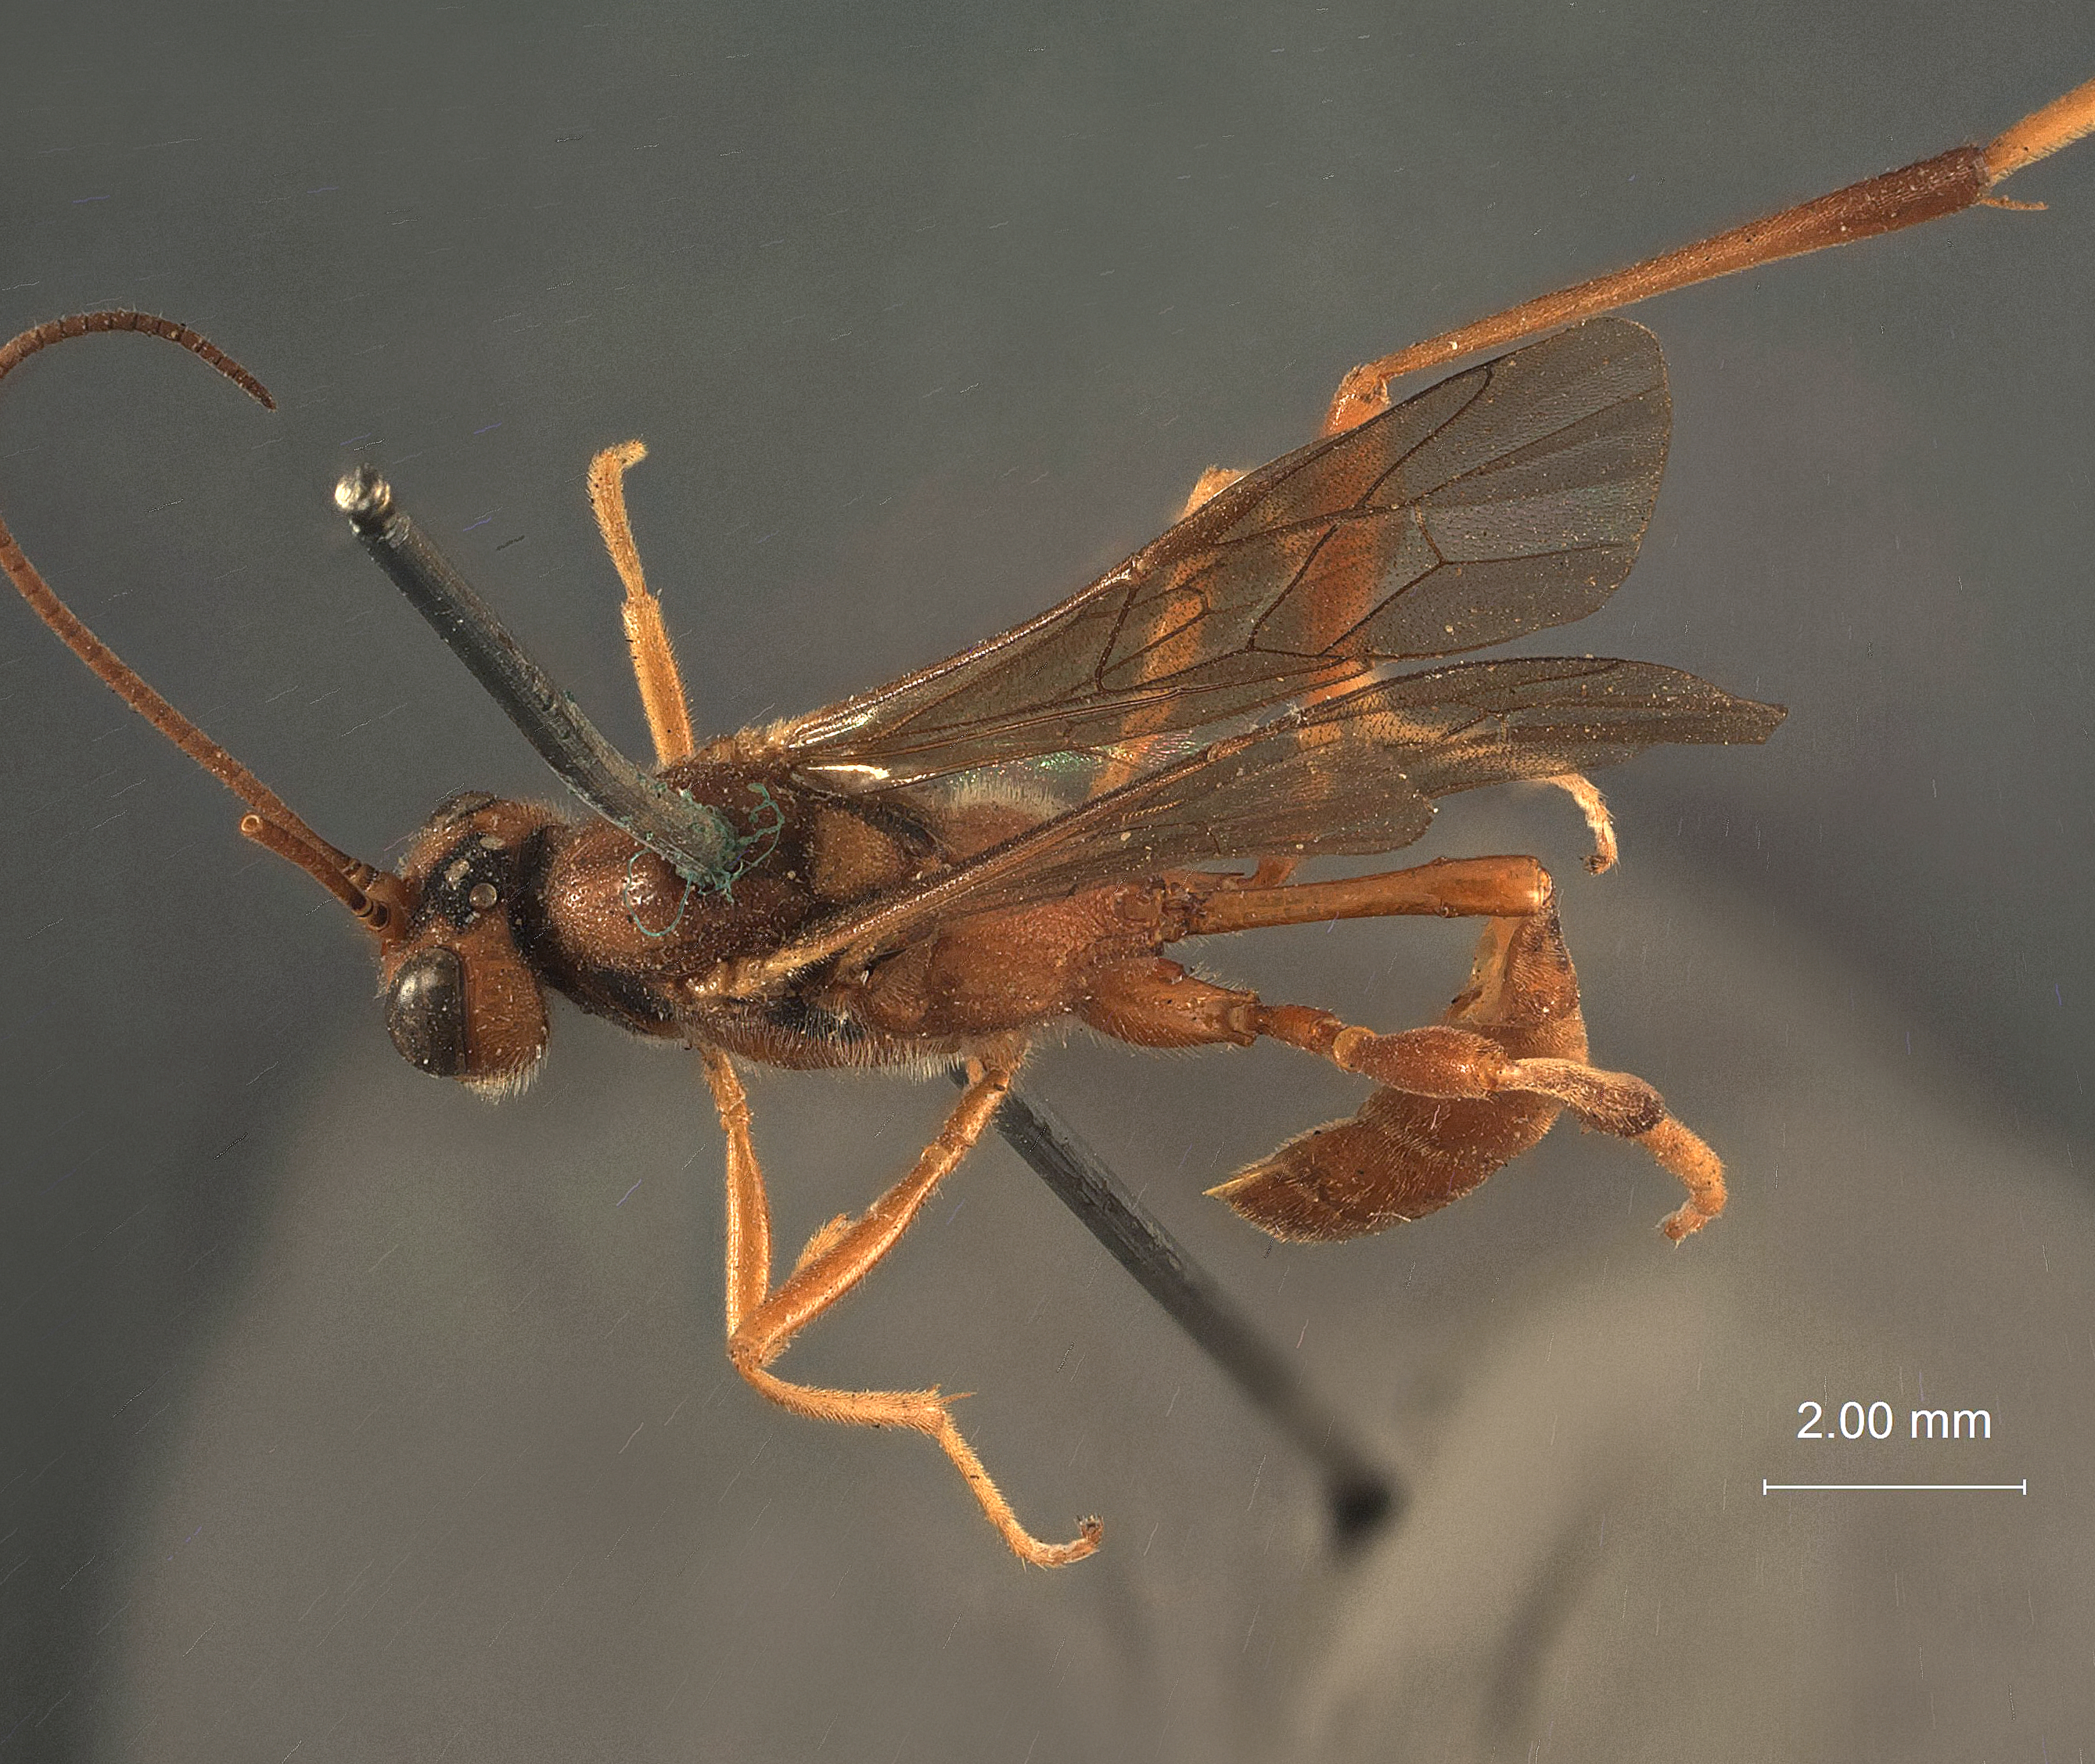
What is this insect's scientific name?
Anomalon eureka
